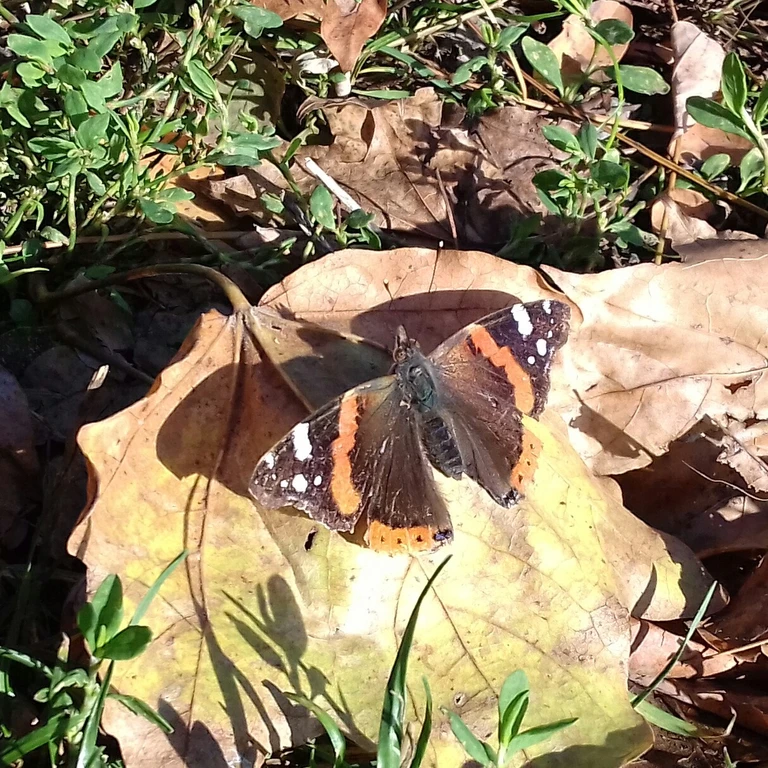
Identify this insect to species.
Vanessa atalanta
